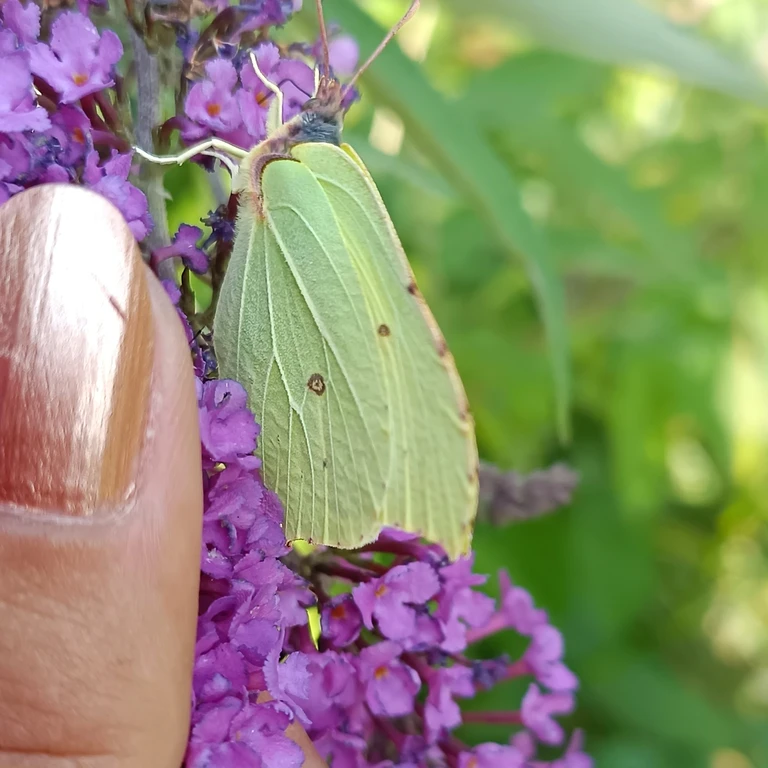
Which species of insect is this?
Gonepteryx rhamni
